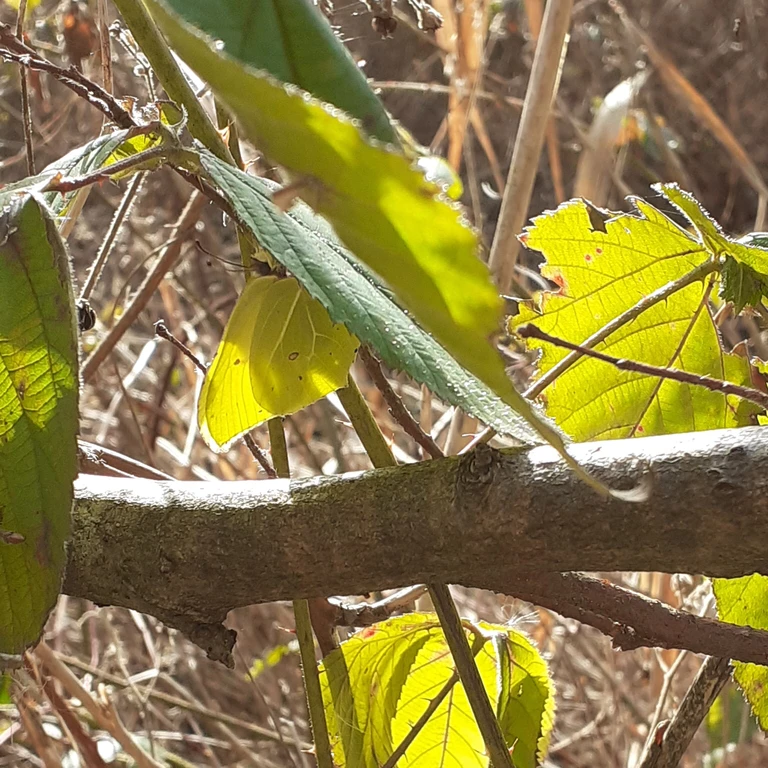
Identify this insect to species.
Gonepteryx rhamni
